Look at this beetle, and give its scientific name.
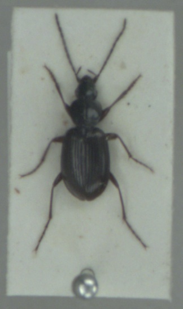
Agonum fuliginosum
